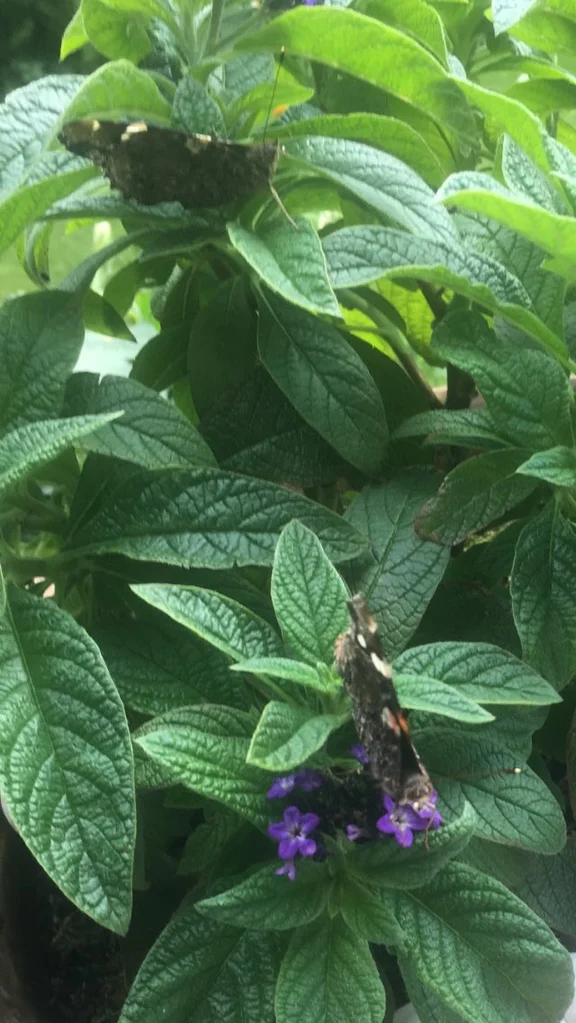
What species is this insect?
Vanessa atalanta
